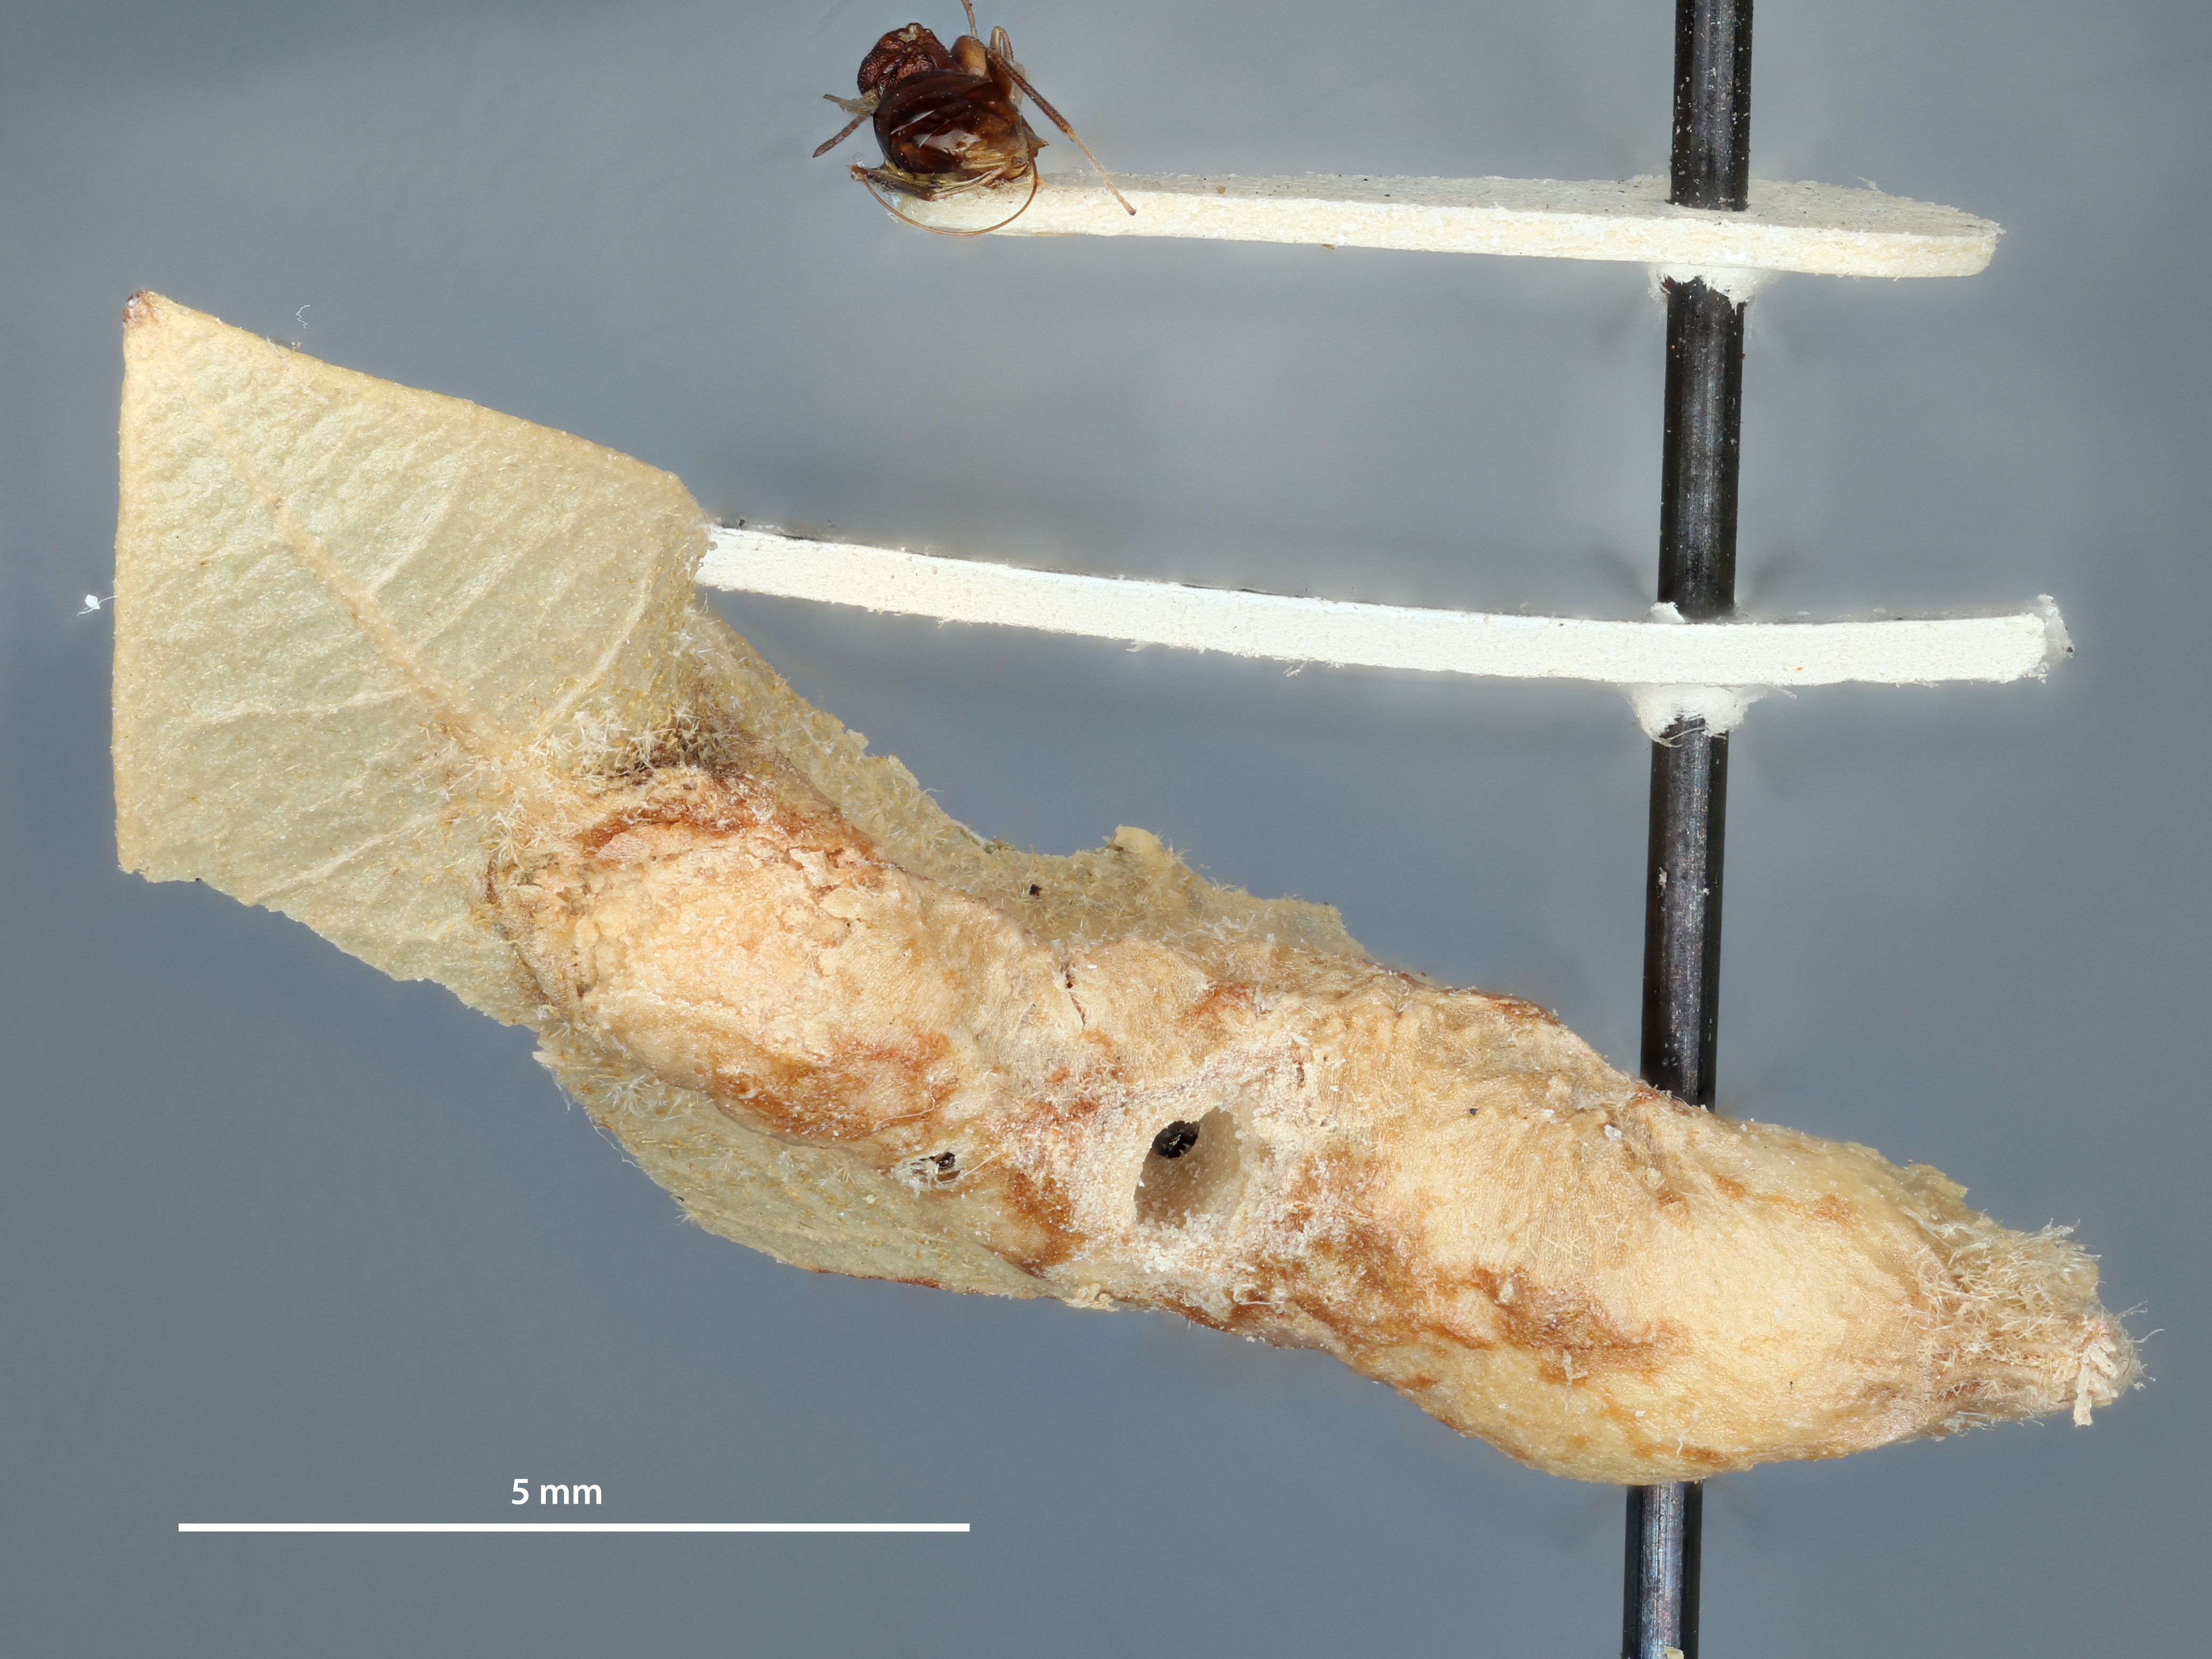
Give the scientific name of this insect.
Callirhytis lupana
